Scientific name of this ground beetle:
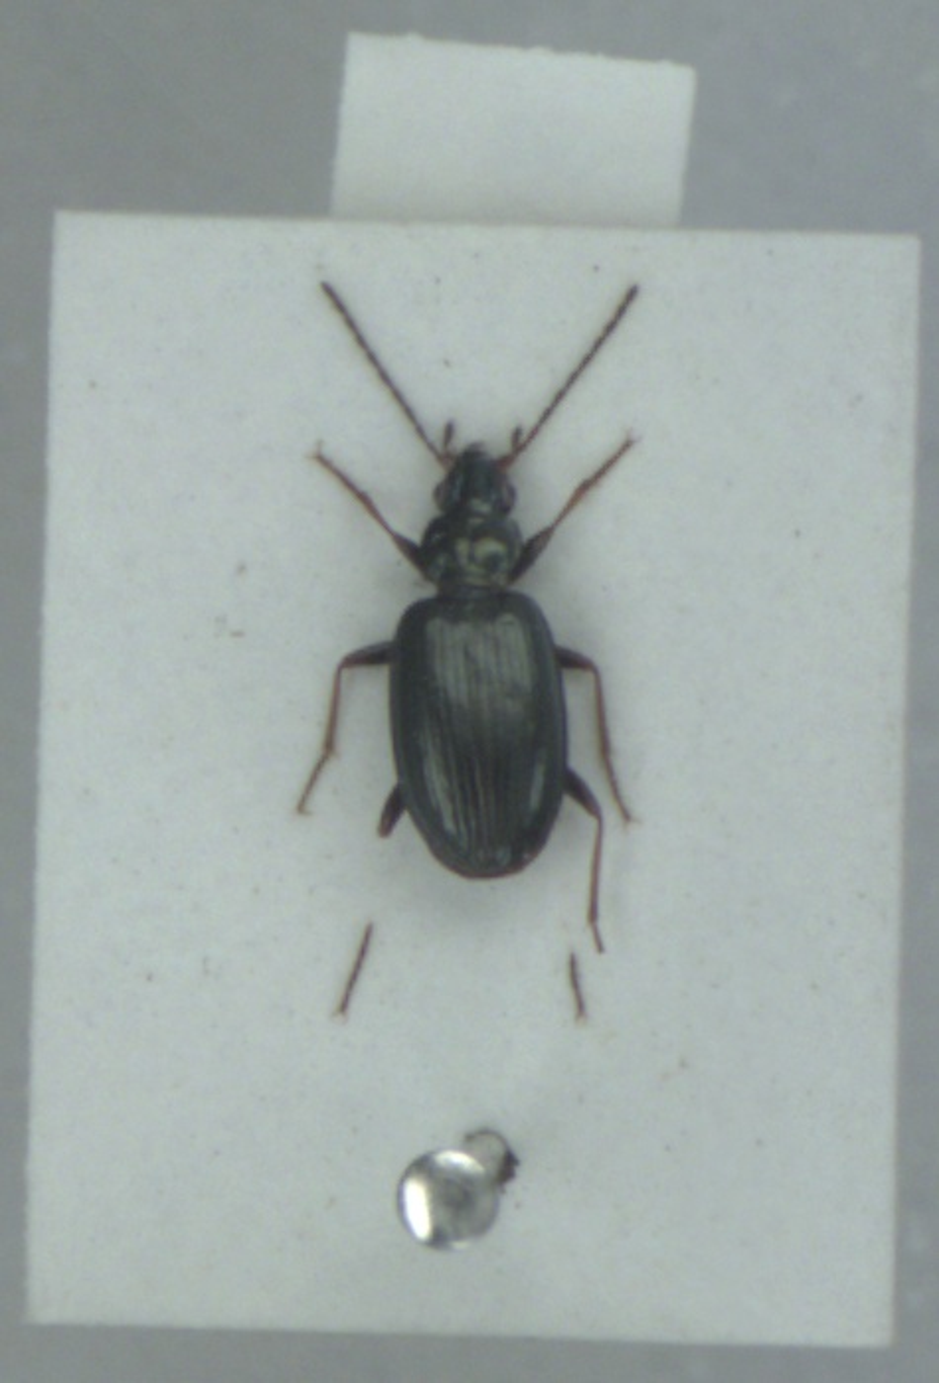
Bembidion tibiale
